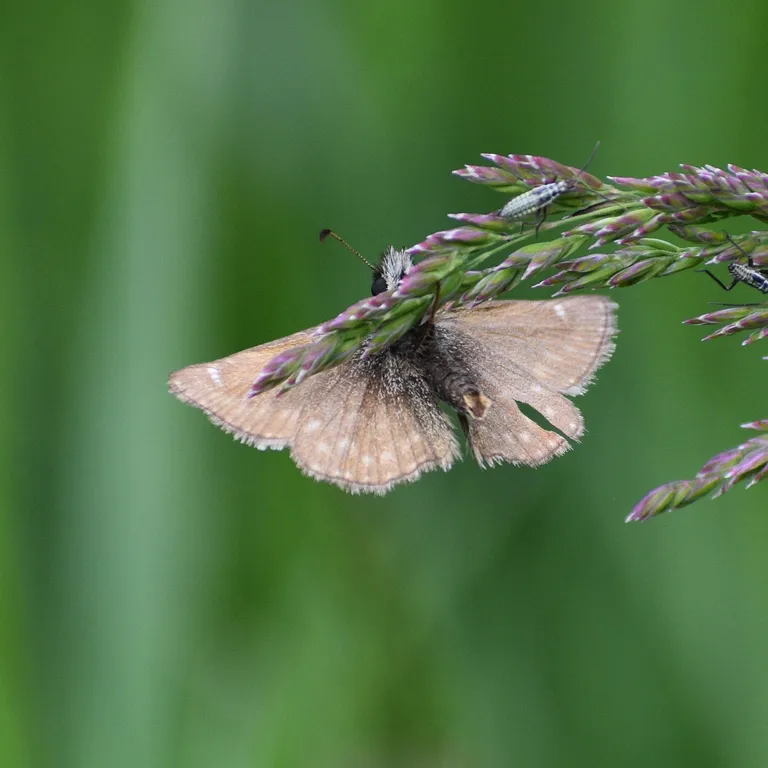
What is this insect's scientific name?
Erynnis tages
